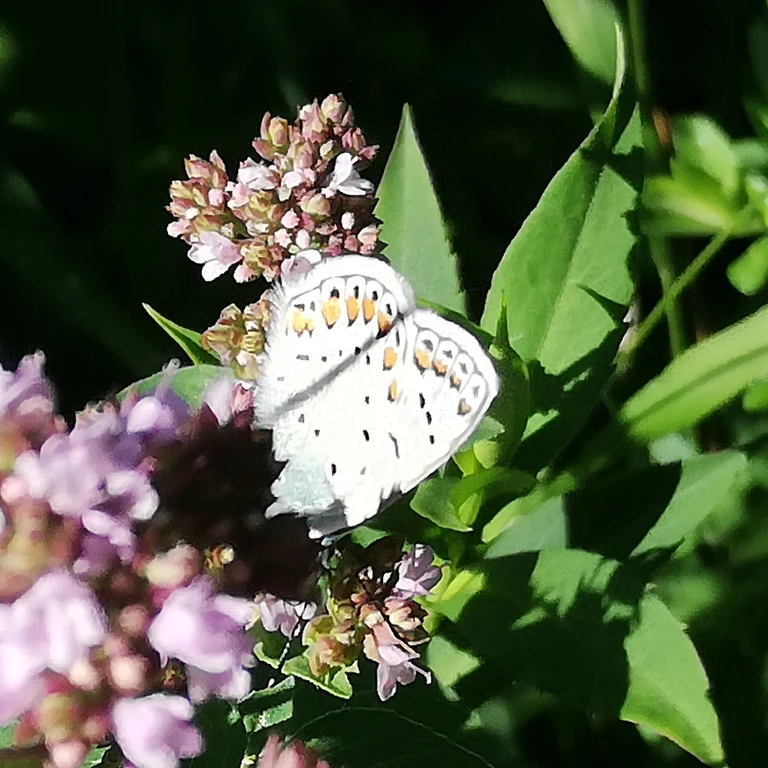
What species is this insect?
Polyommatus icarus
